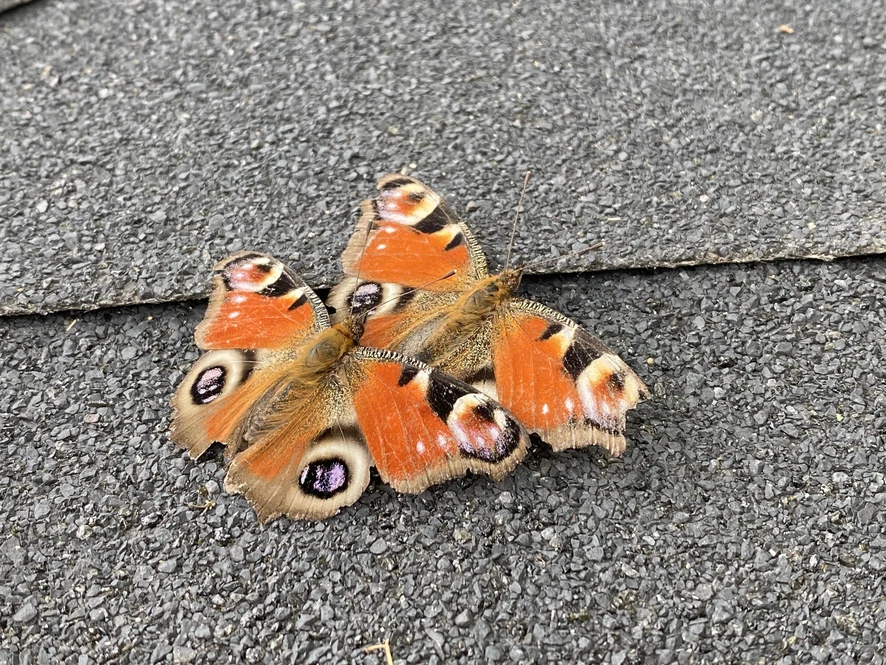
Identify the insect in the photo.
Aglais io
